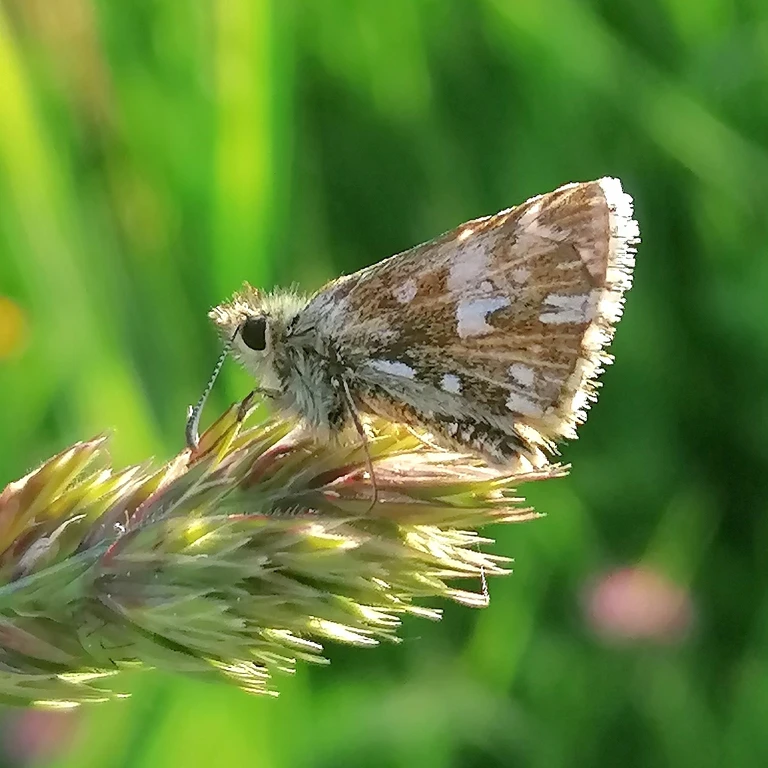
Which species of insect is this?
Pyrgus malvae
